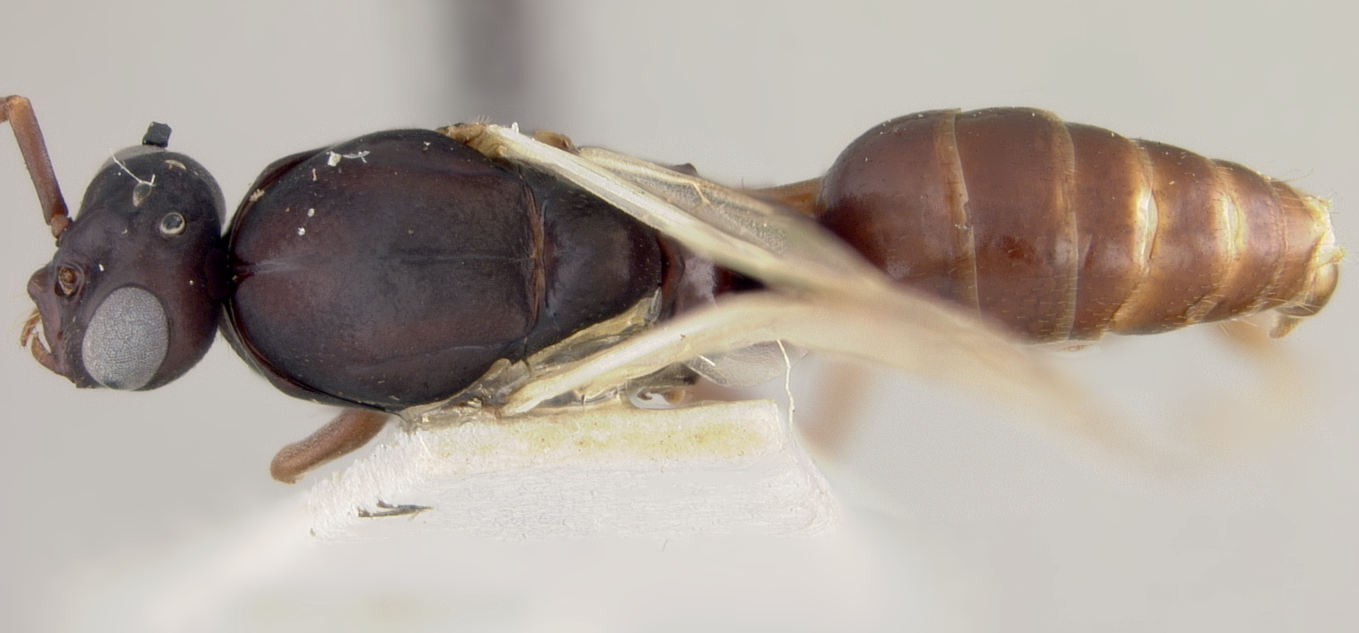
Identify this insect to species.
Polyergus lucidus
